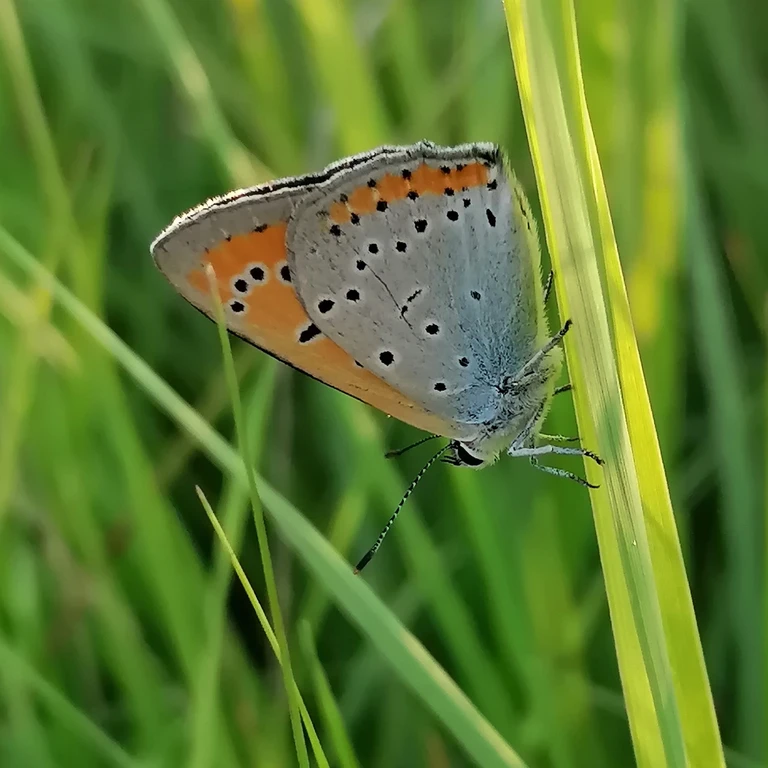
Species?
Lycaena dispar
